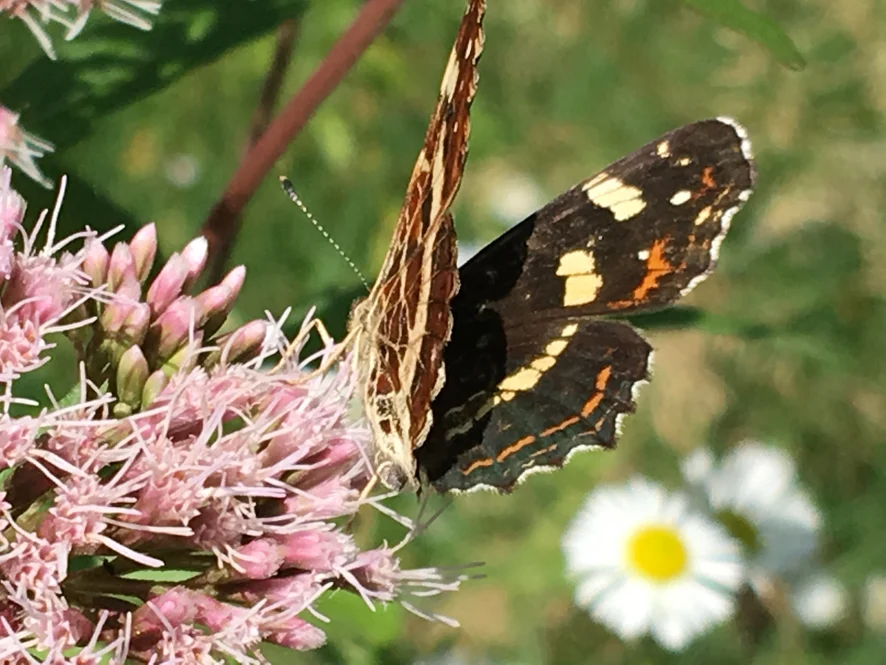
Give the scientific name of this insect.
Araschnia levana
